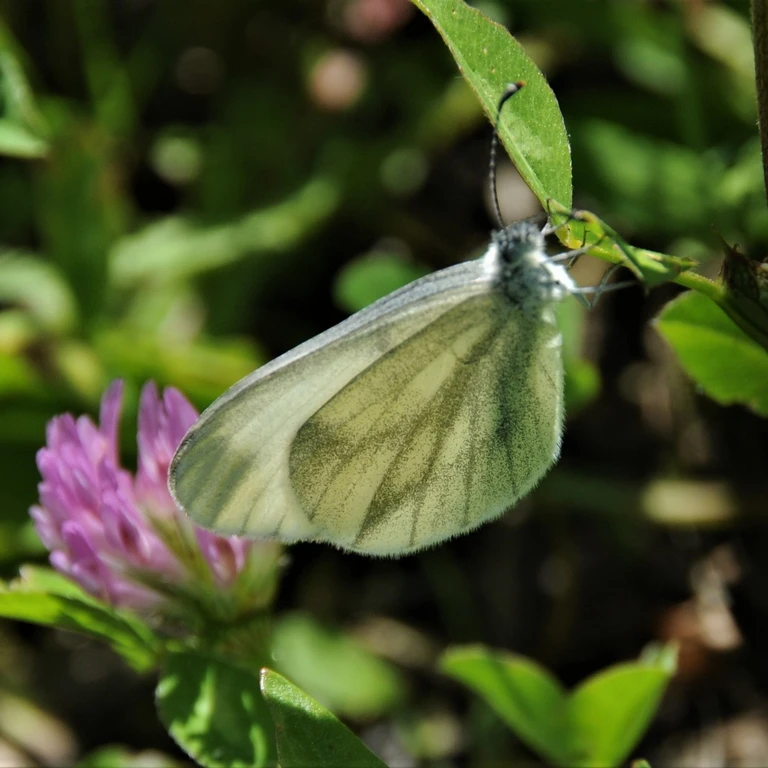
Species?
Leptidea sinapis/juvernica
